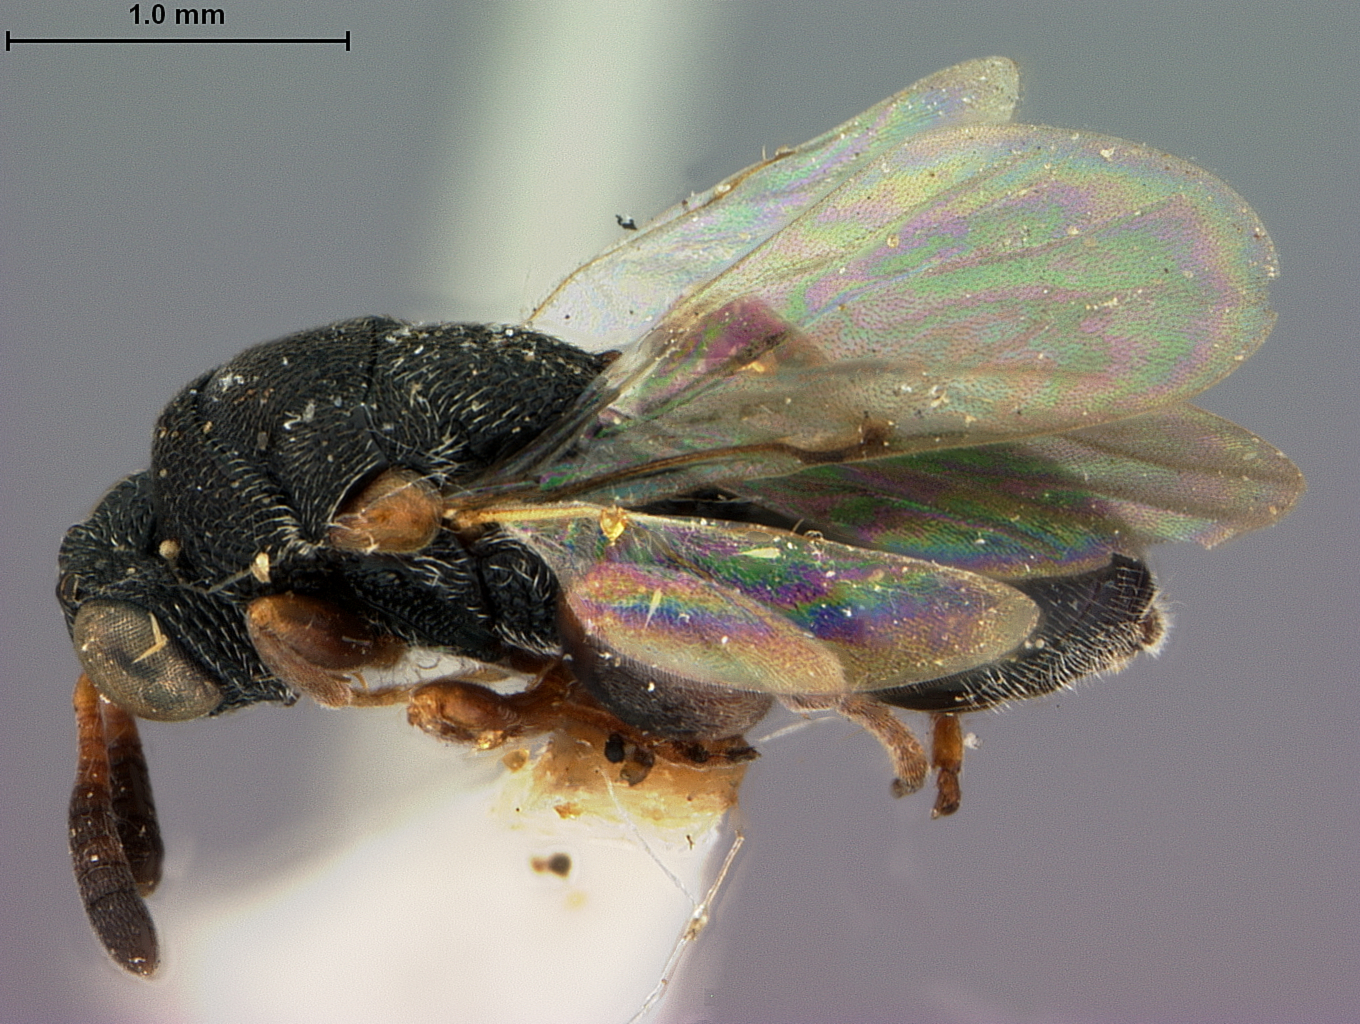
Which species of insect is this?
Stomatoceras clavicornis
